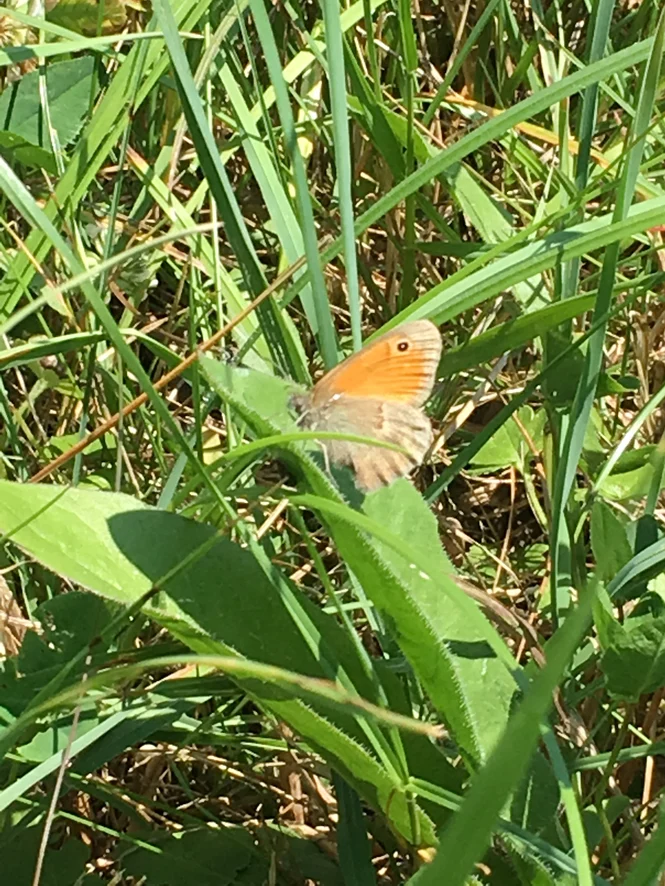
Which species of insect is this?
Coenonympha pamphilus
